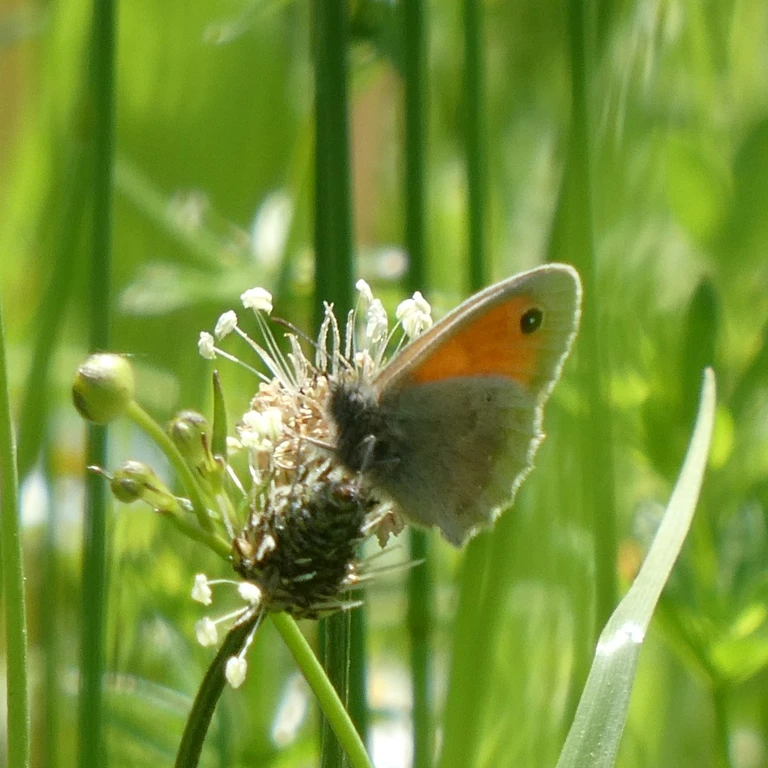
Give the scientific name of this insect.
Coenonympha pamphilus
